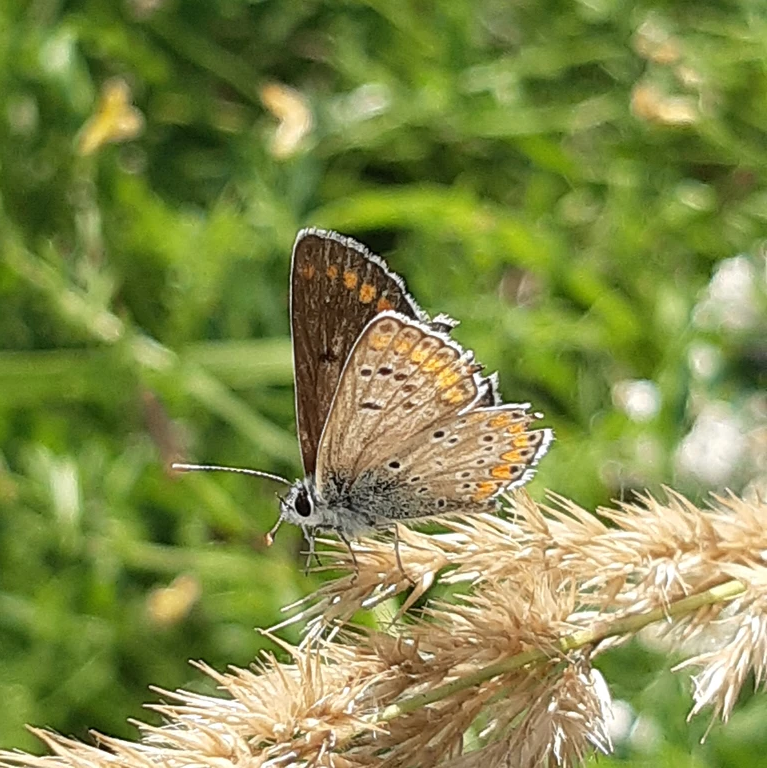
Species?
Aricia agestis/artaxerxes
